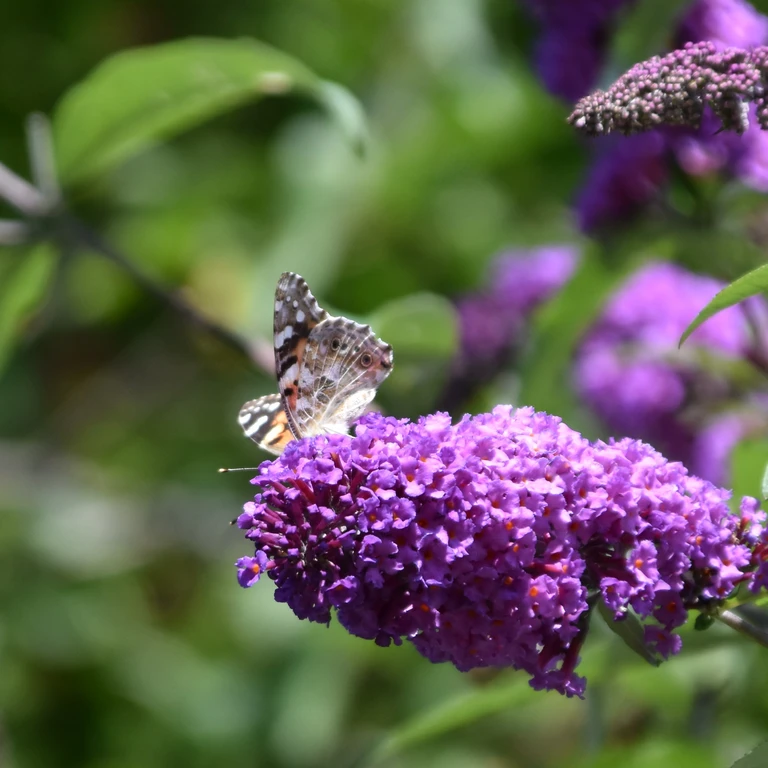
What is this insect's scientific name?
Vanessa cardui
